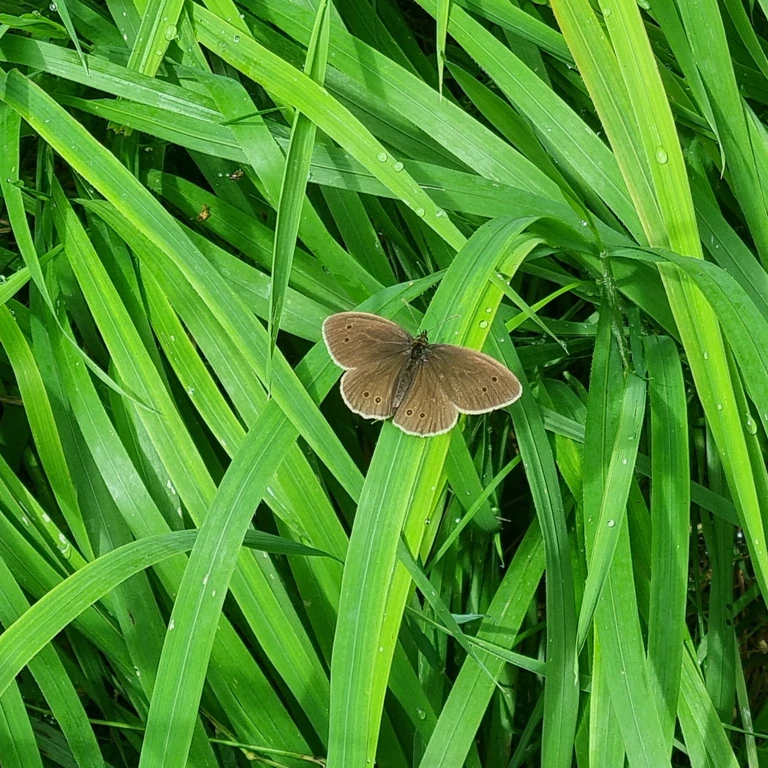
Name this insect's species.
Aphantopus hyperantus
